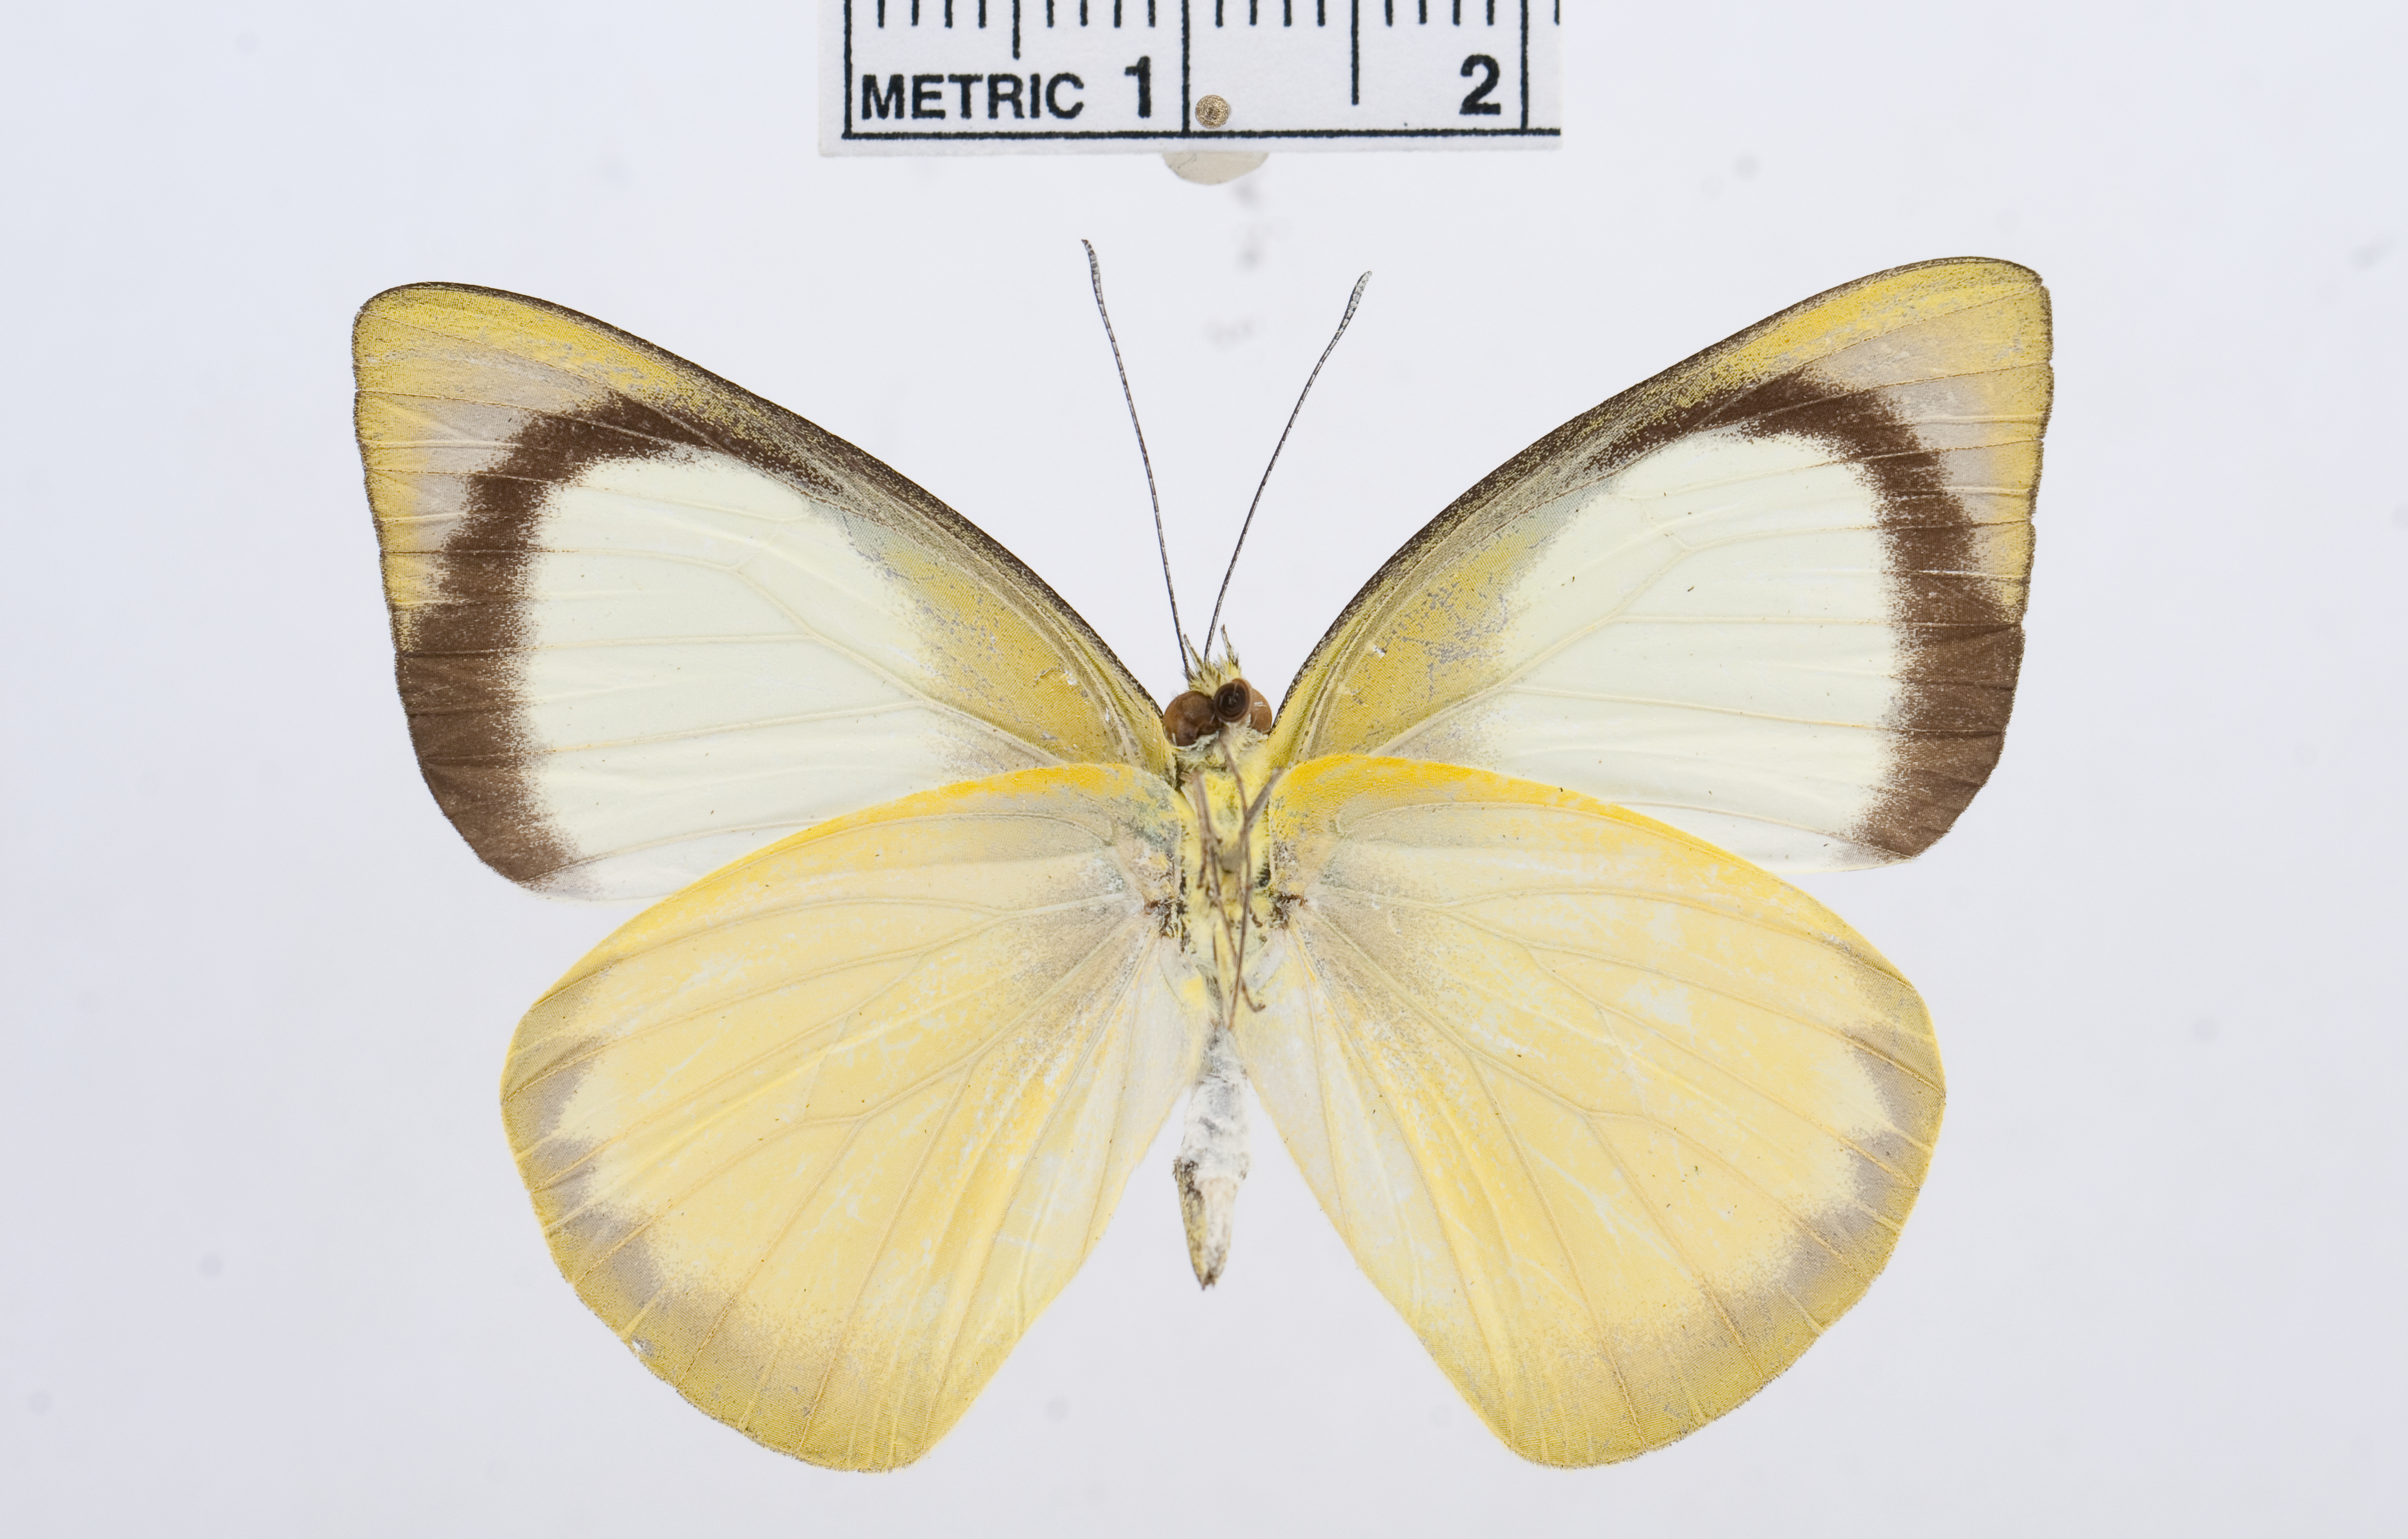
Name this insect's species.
Saletara panda
